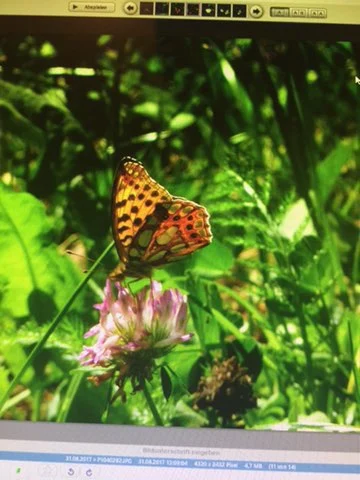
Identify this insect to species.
Issoria lathonia
